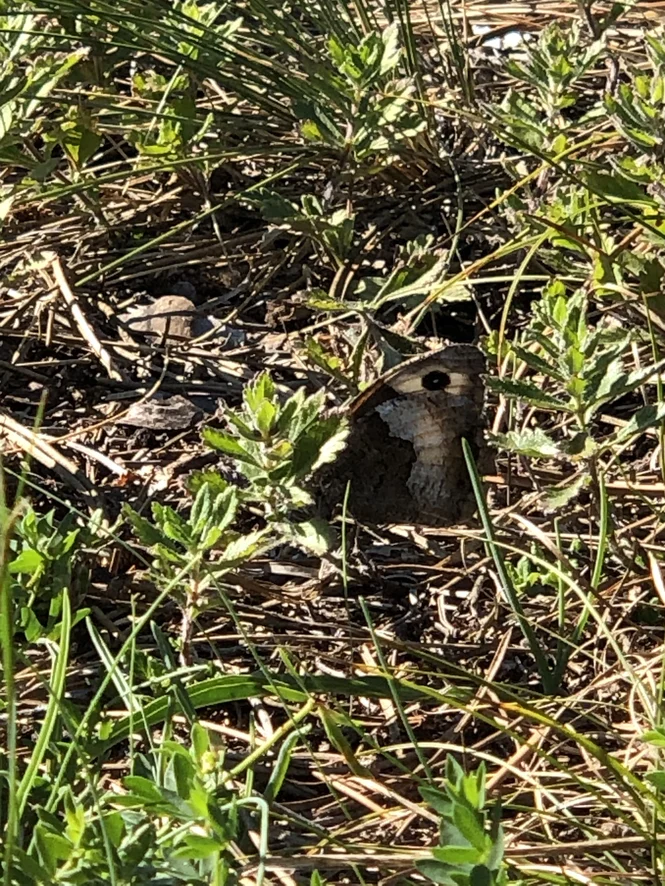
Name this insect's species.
Hipparchia alcyone
